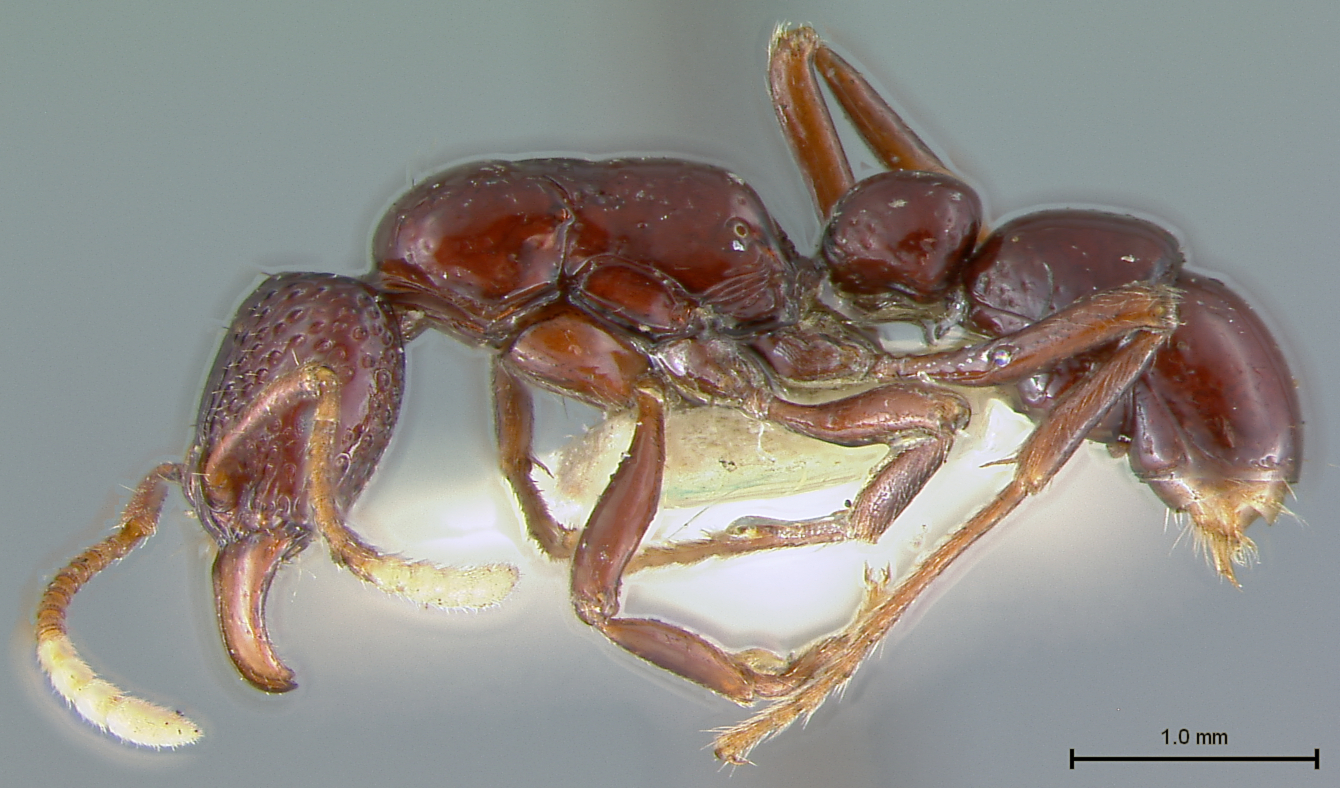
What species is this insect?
Wheeleripone albiclava
